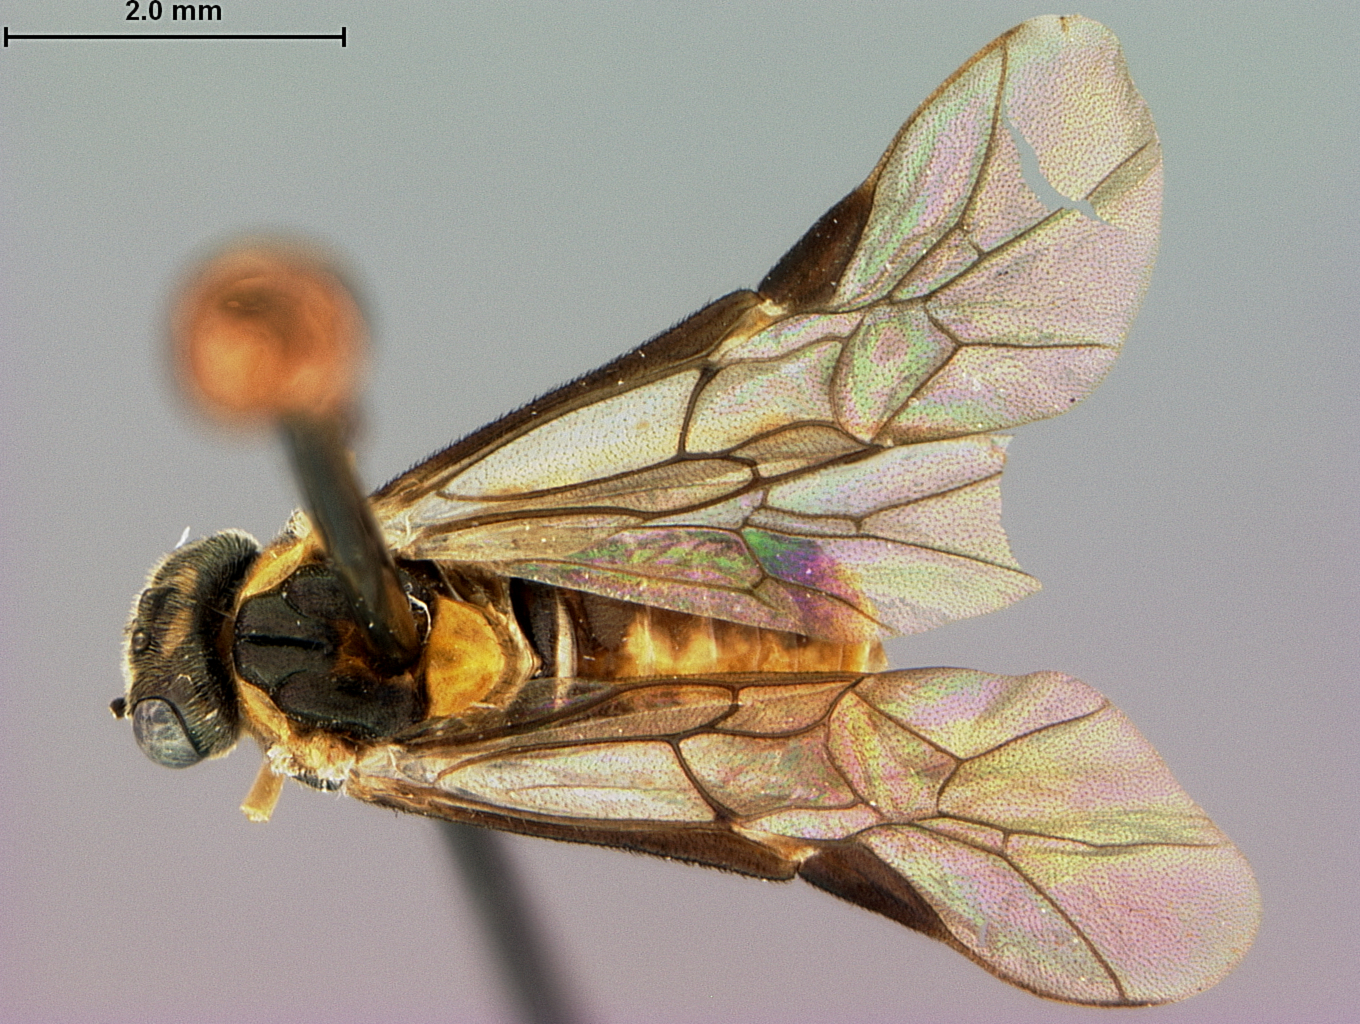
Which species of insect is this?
Acordulecera munroi
